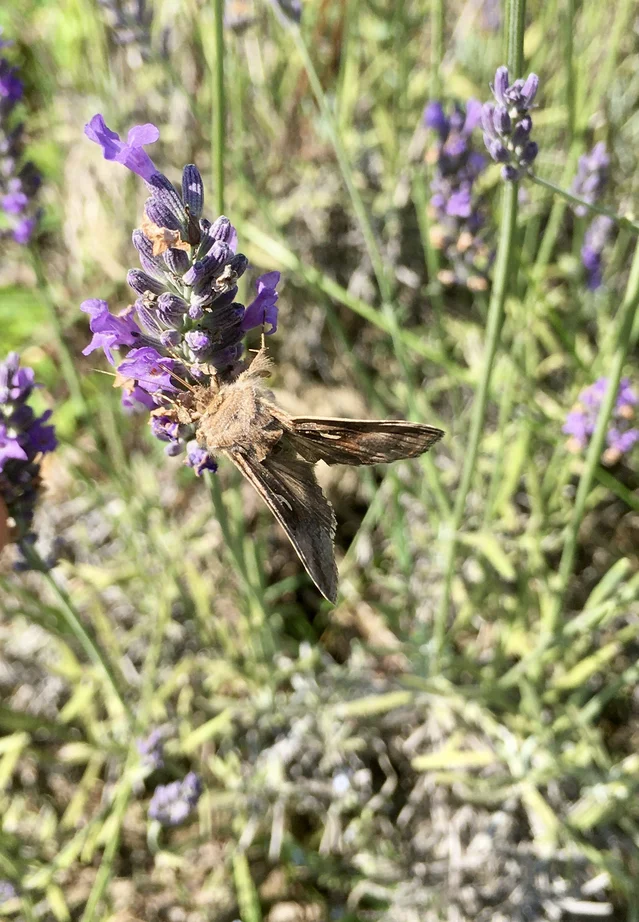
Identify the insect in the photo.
Autographa gamma
